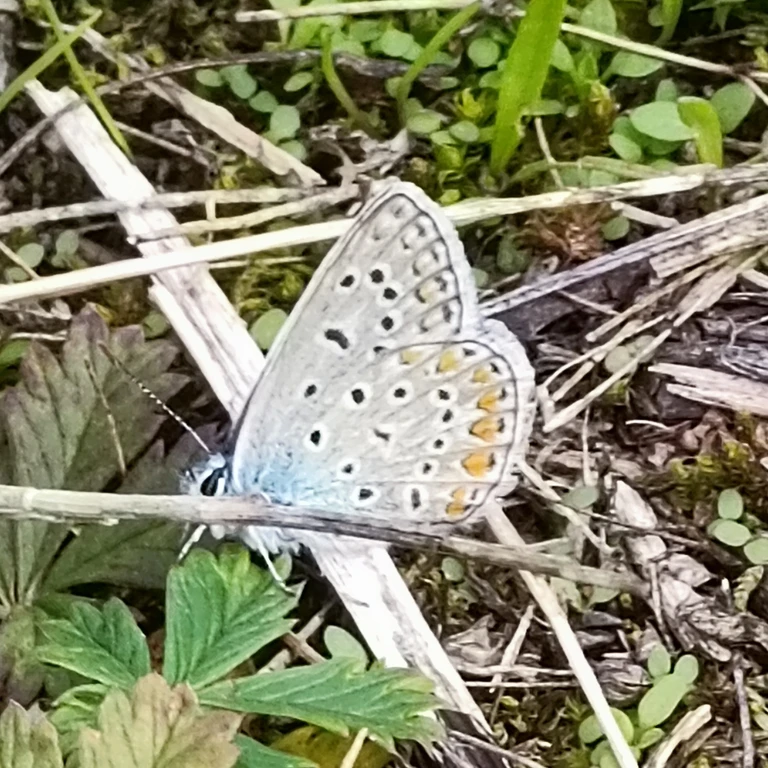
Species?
Polyommatus icarus
